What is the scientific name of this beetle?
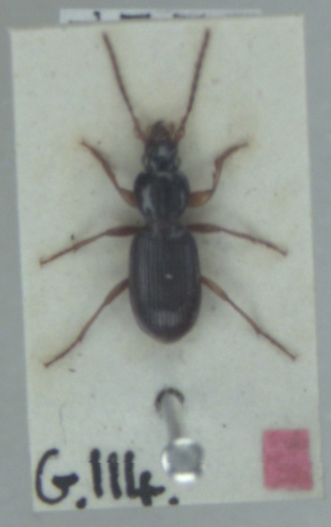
Stomis pumicatus
